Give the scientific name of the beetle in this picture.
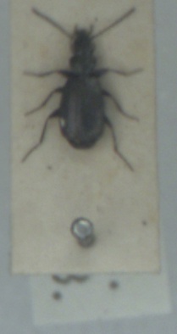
Syntomus foveatus
